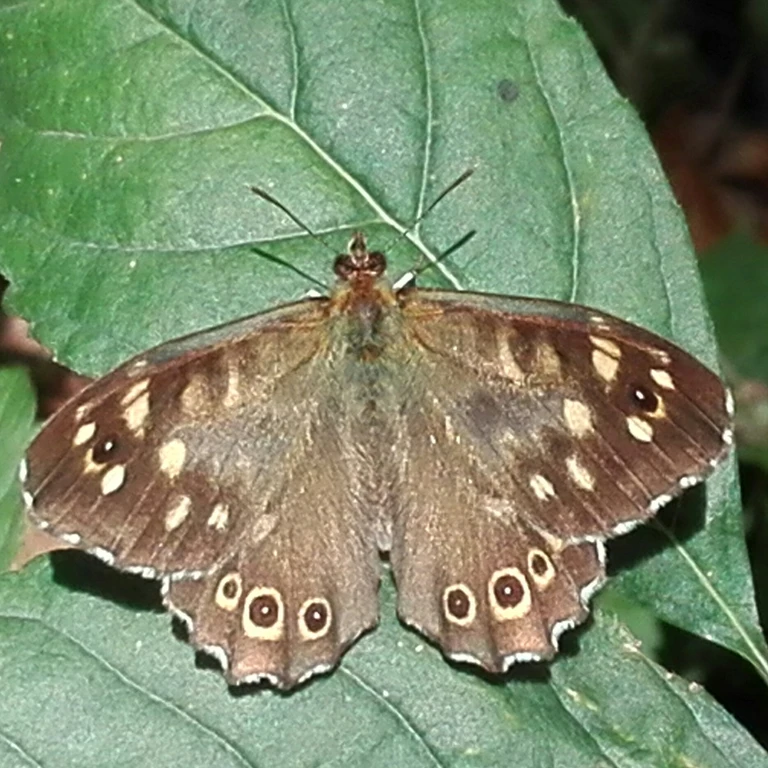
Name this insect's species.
Pararge aegeria
